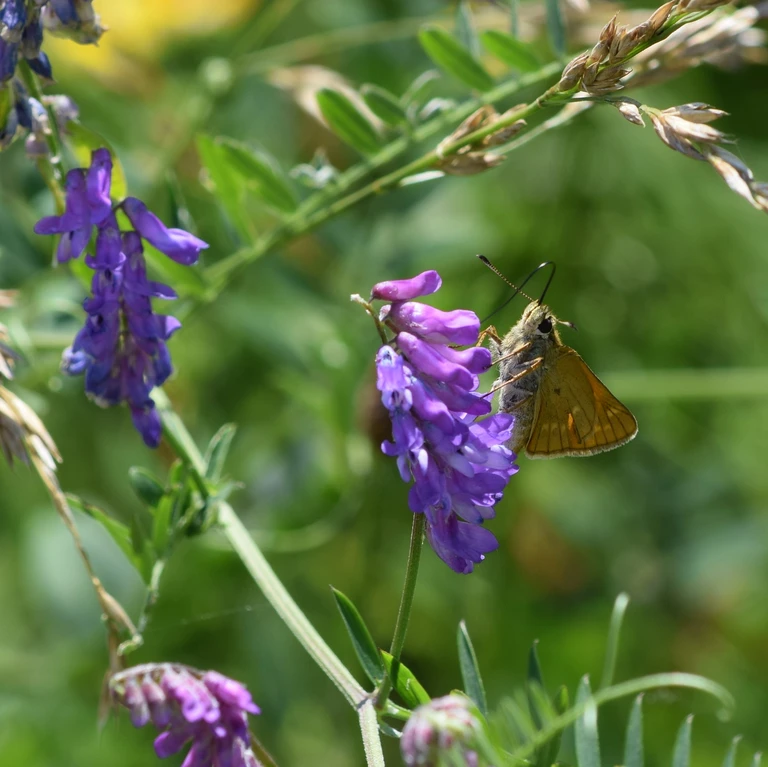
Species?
Ochlodes sylvanus (also Ochlodes venata)
